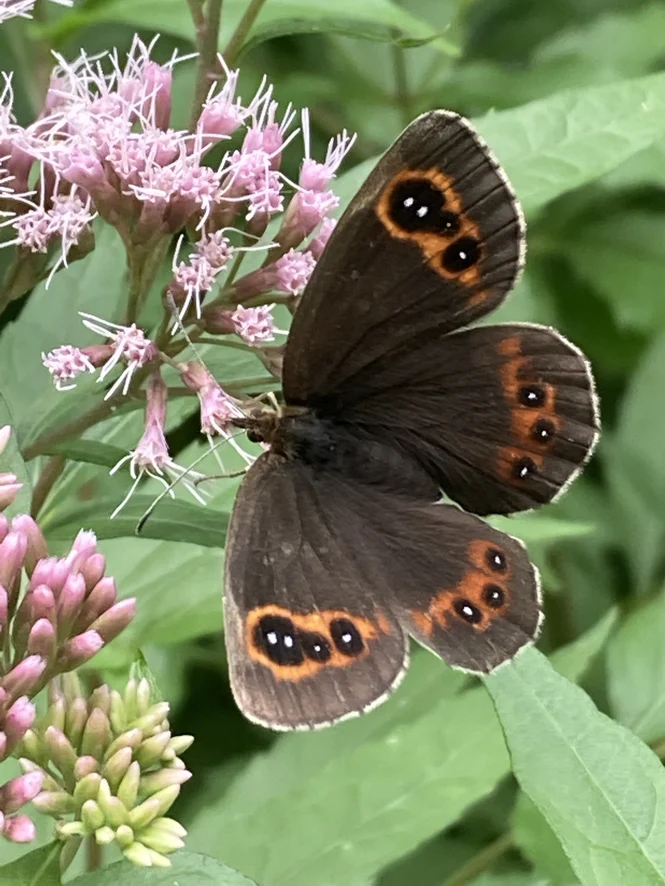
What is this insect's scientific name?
Erebia aethiops
